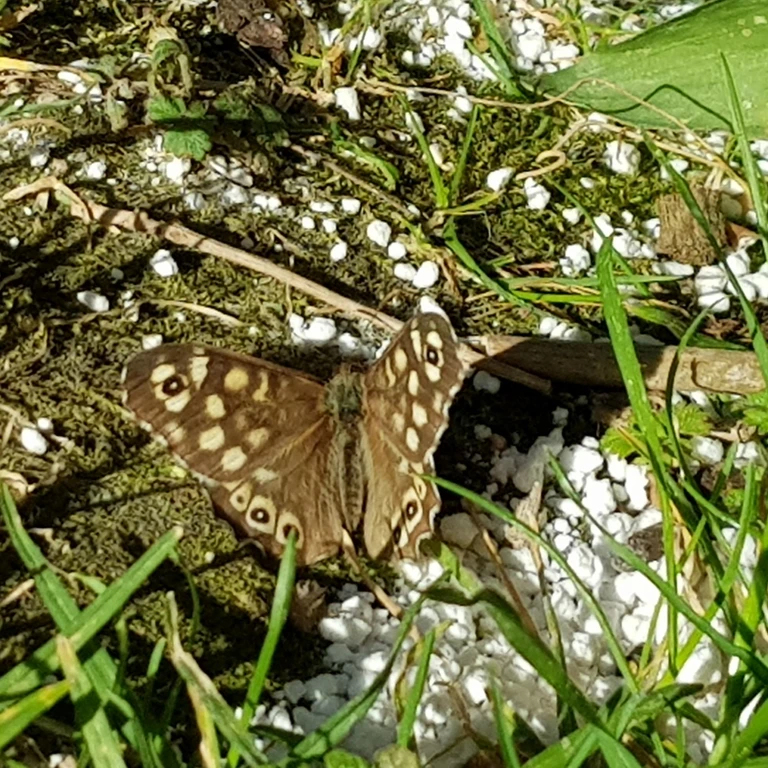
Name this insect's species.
Pararge aegeria
